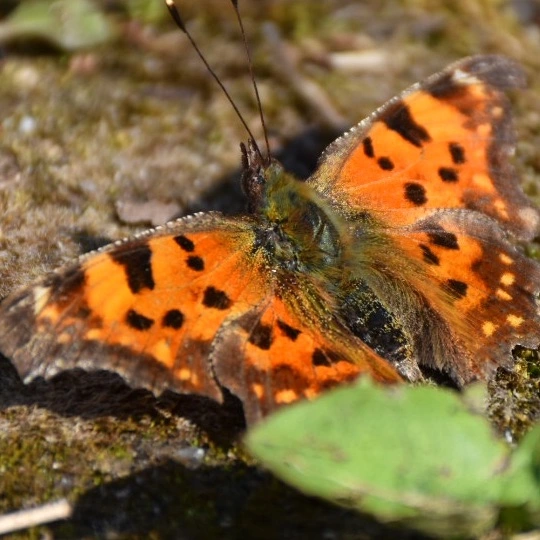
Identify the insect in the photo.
Polygonia c-album
